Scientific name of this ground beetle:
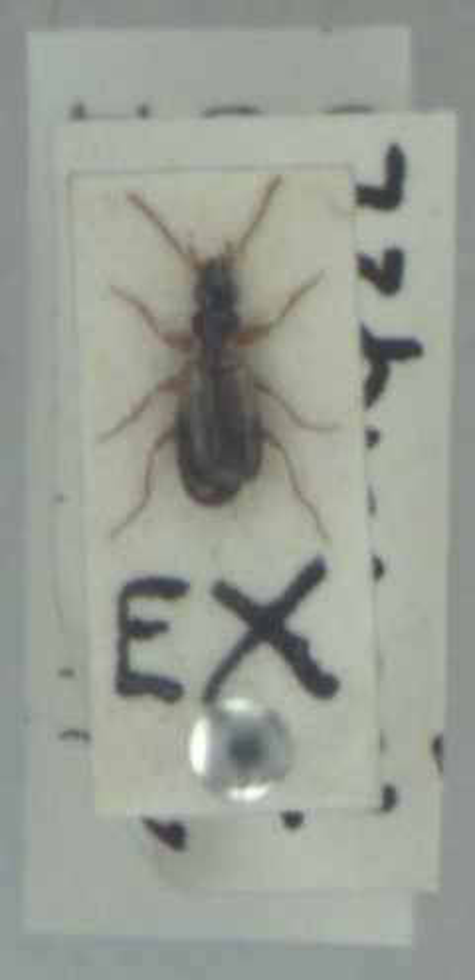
Philorhizus notatus
